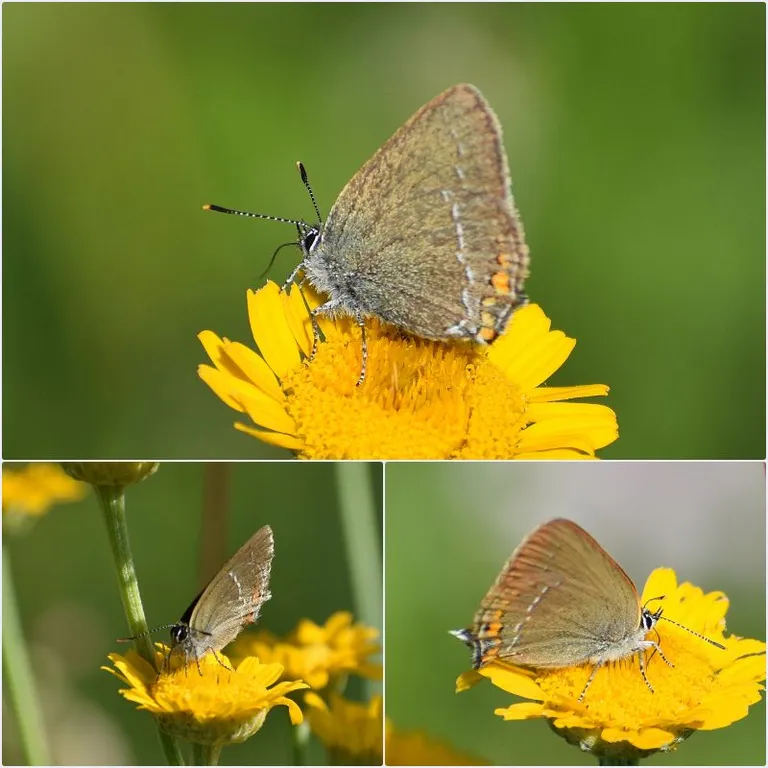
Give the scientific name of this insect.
Satyrium acaciae (also Strymon acaciae)
